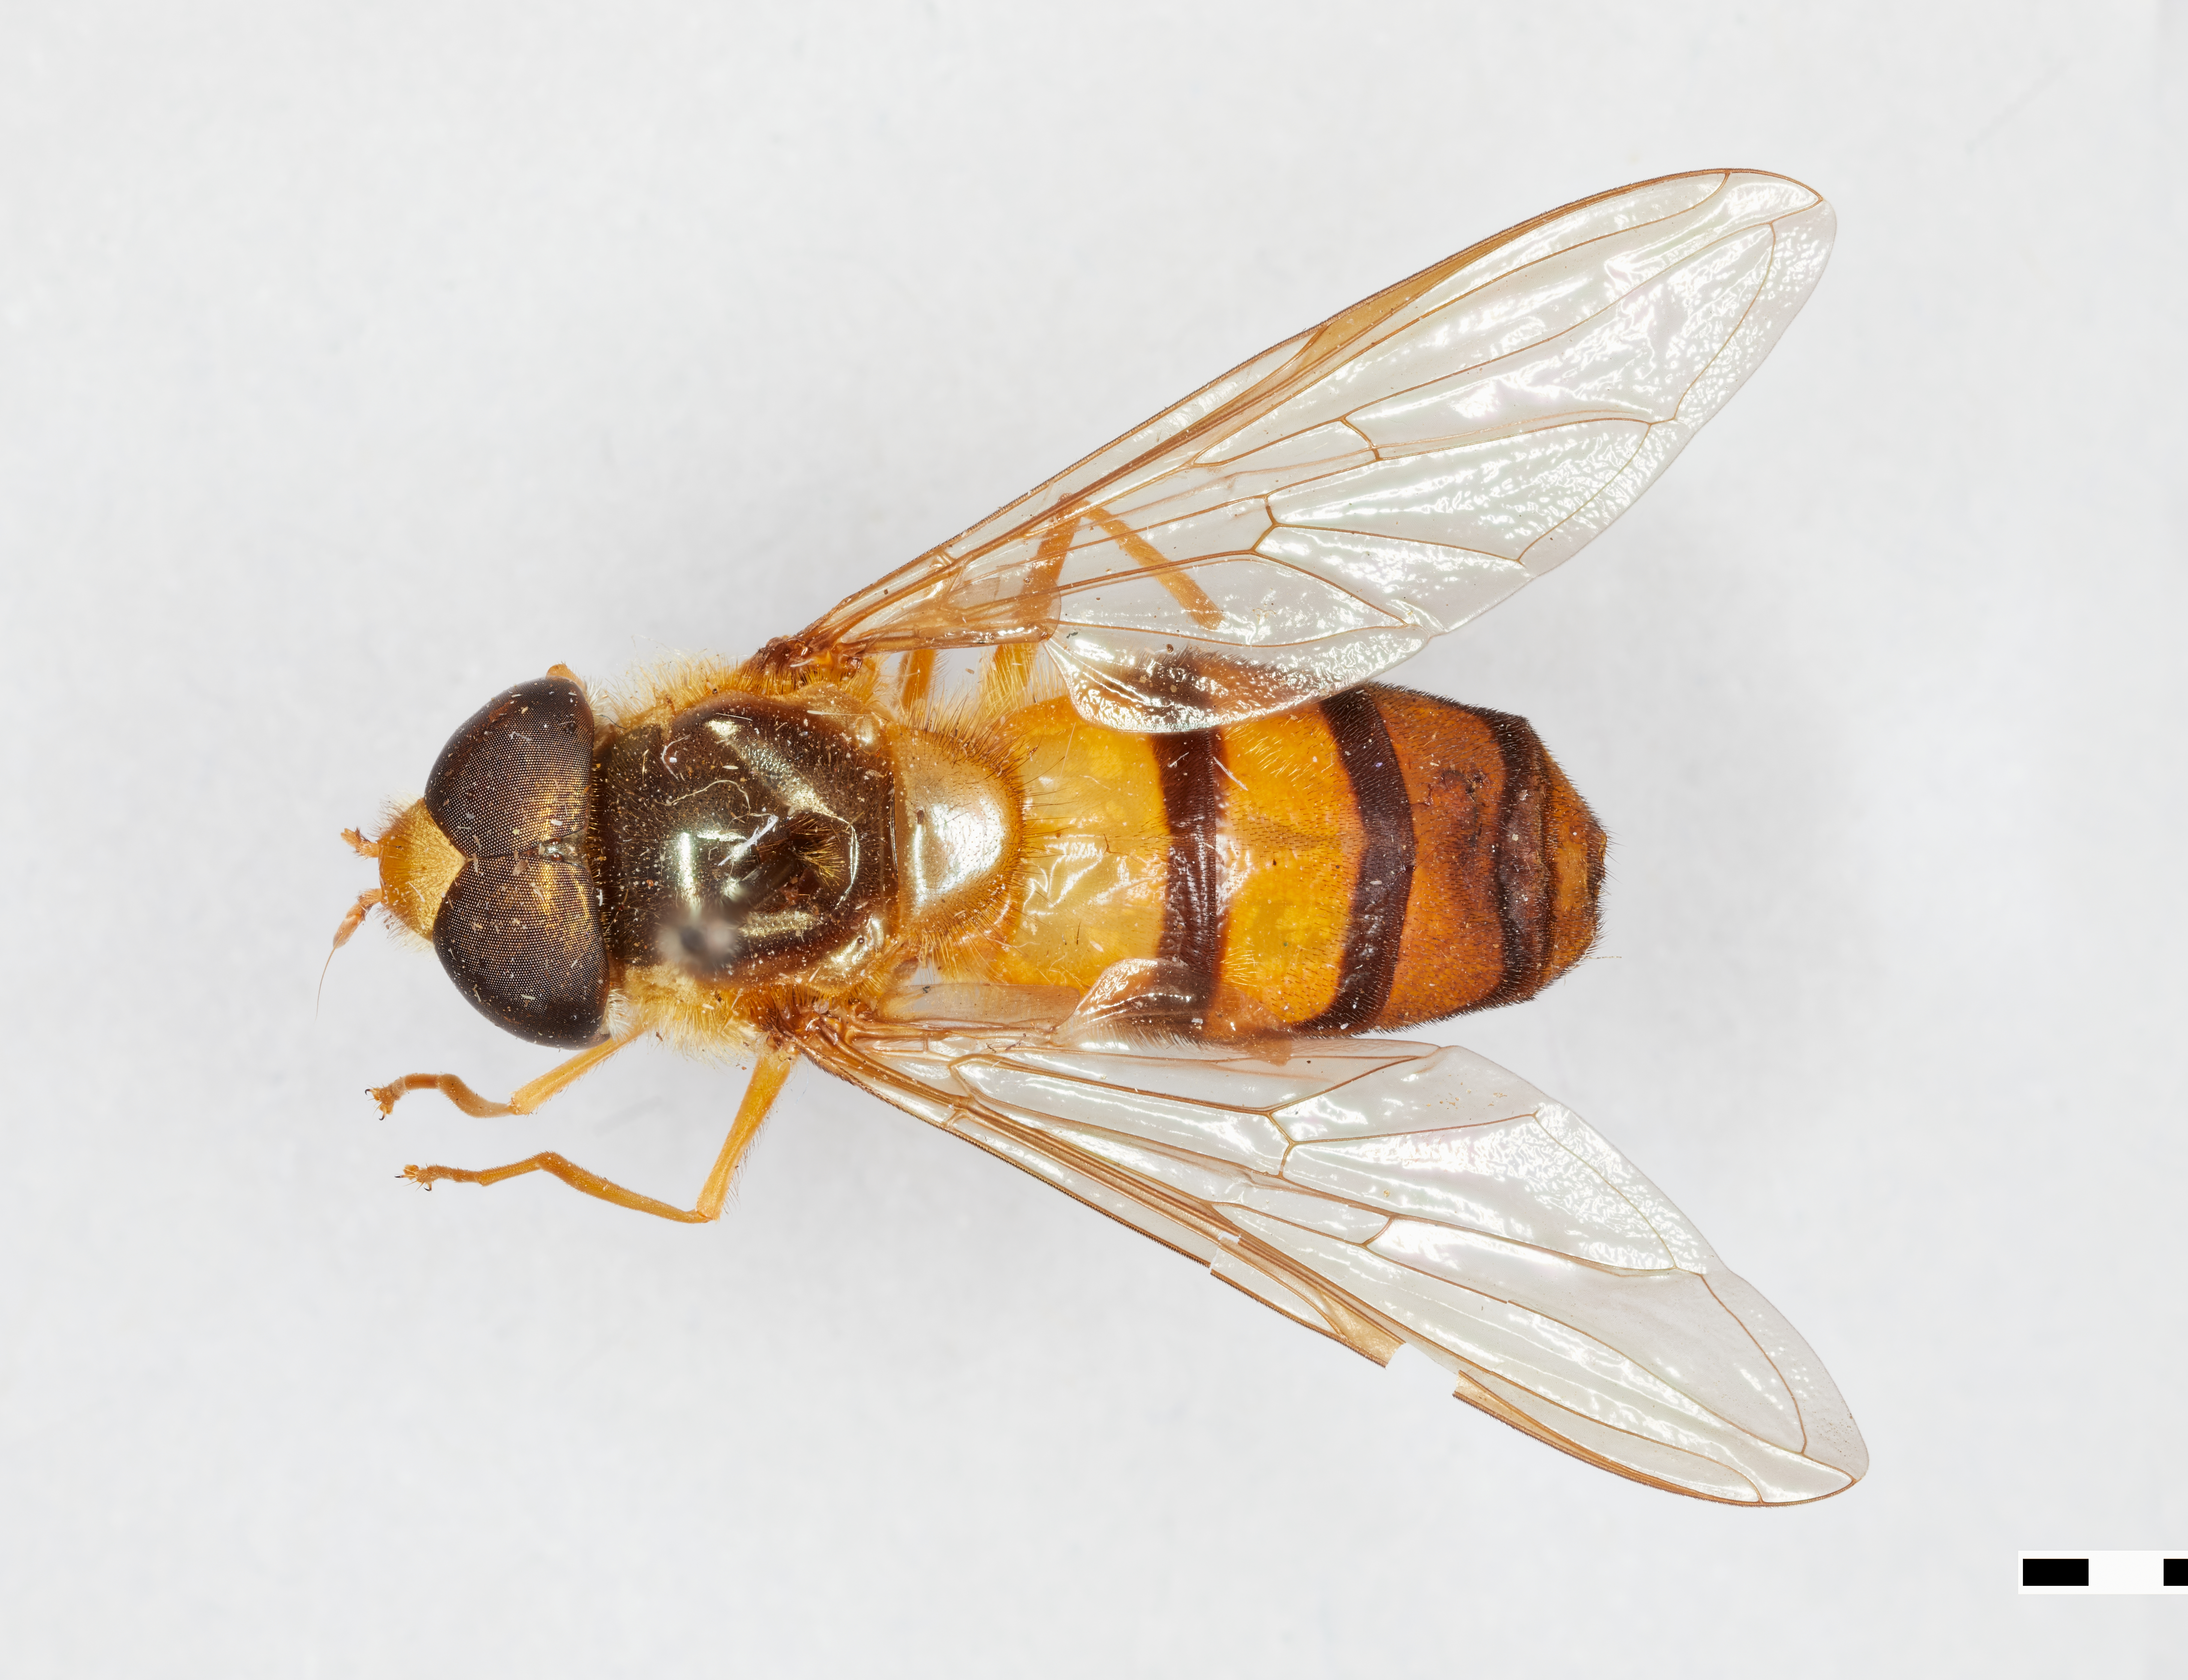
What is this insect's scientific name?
Agnisyrphus grahami
